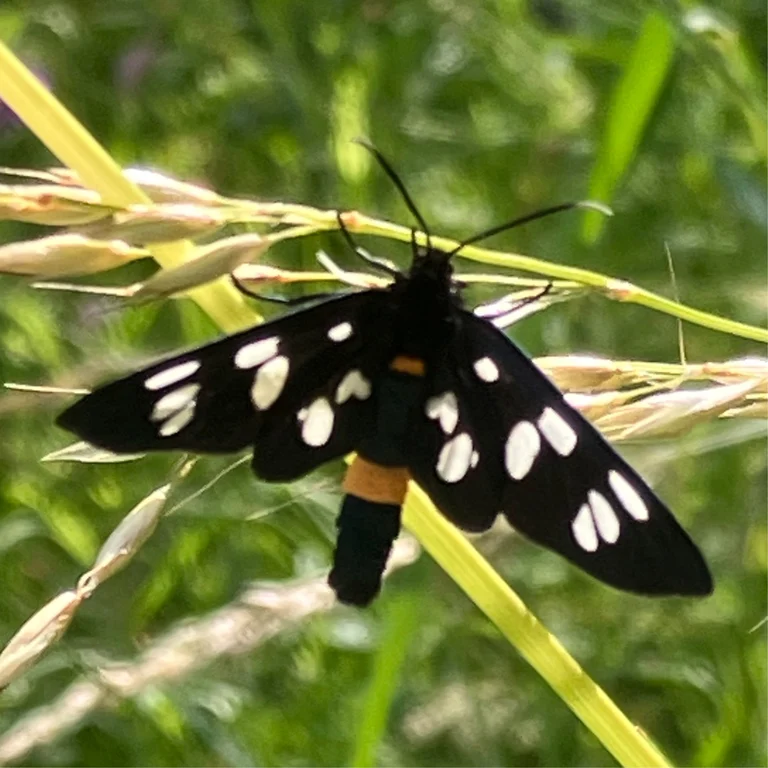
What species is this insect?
Amata phegea
